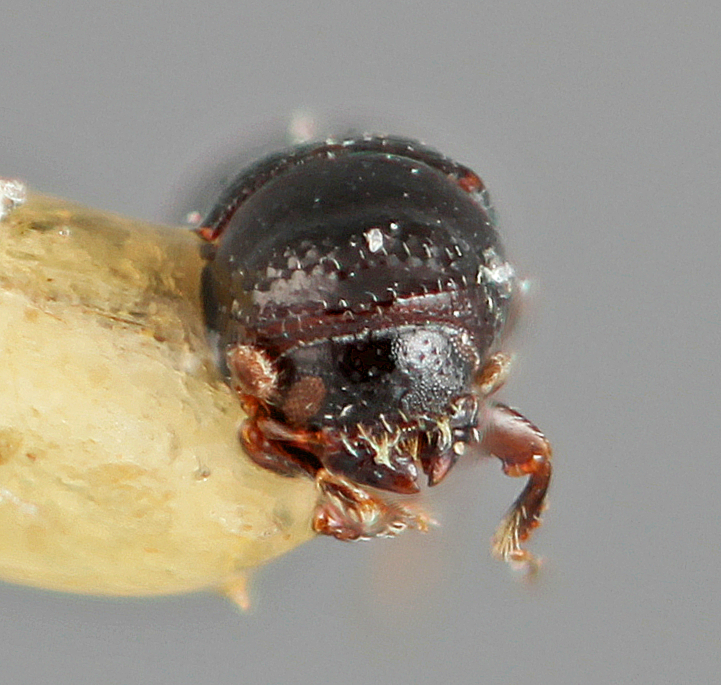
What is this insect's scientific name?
Eidophelus atomus
